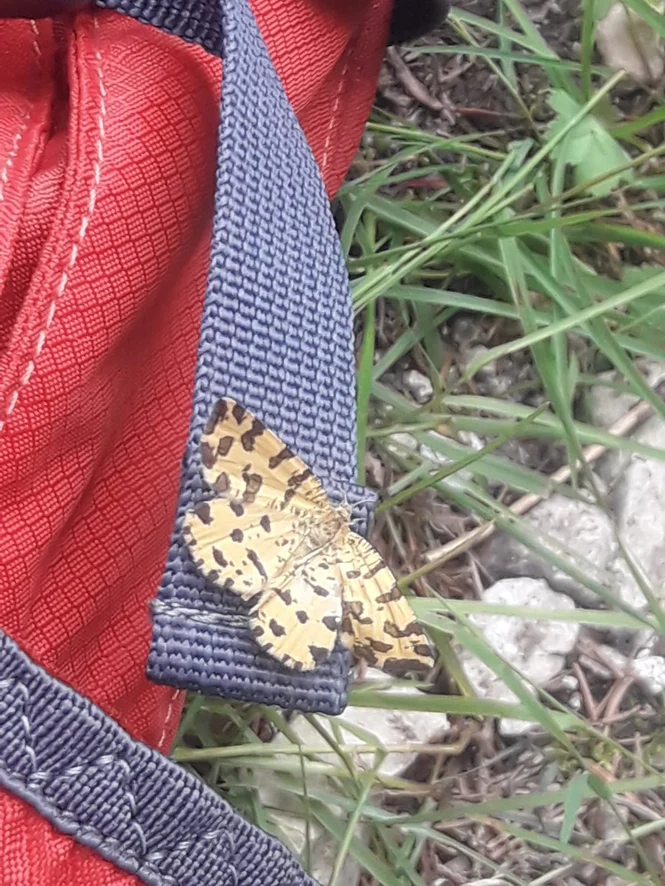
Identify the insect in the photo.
Pseudopanthera macularia
